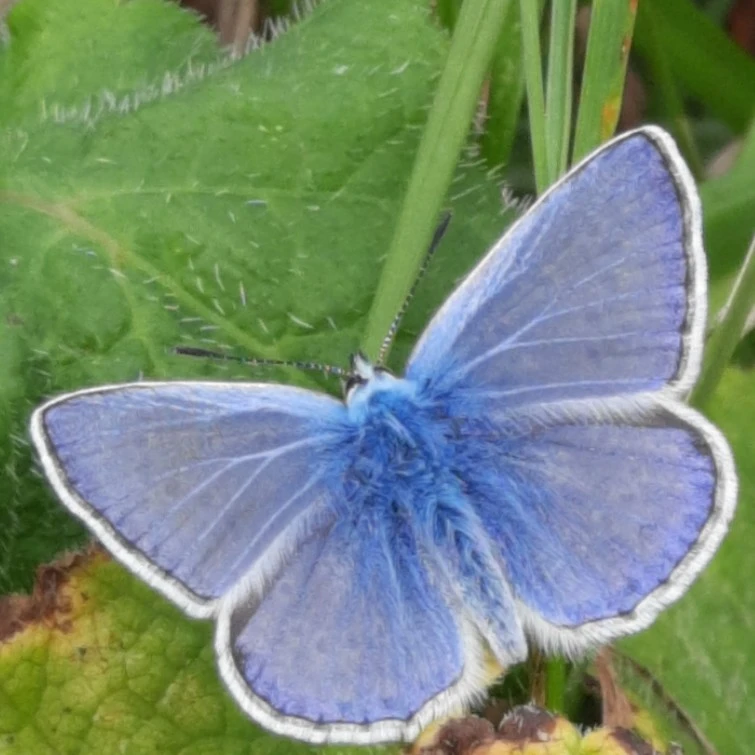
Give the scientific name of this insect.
Polyommatus icarus
